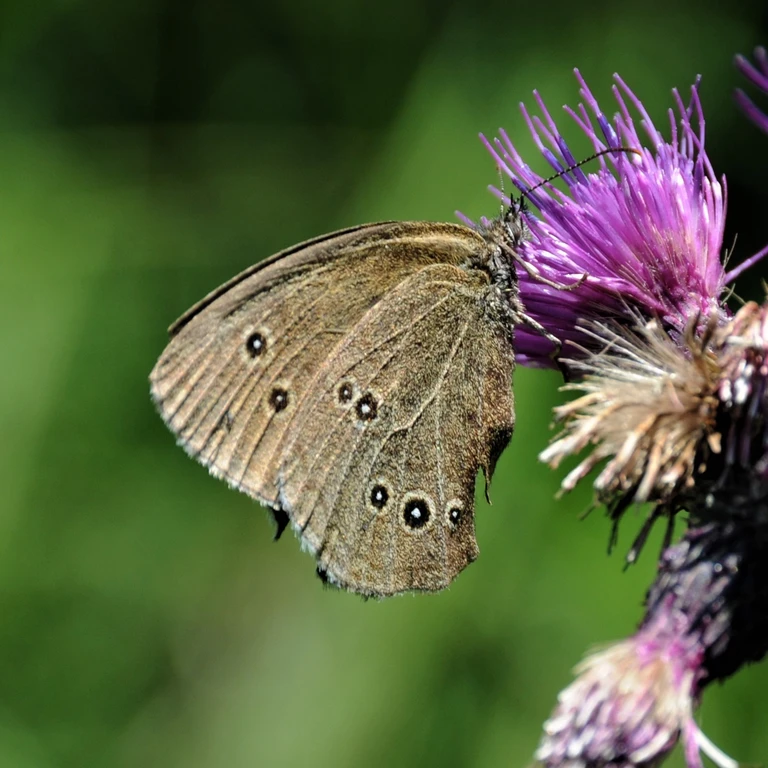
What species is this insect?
Aphantopus hyperantus
